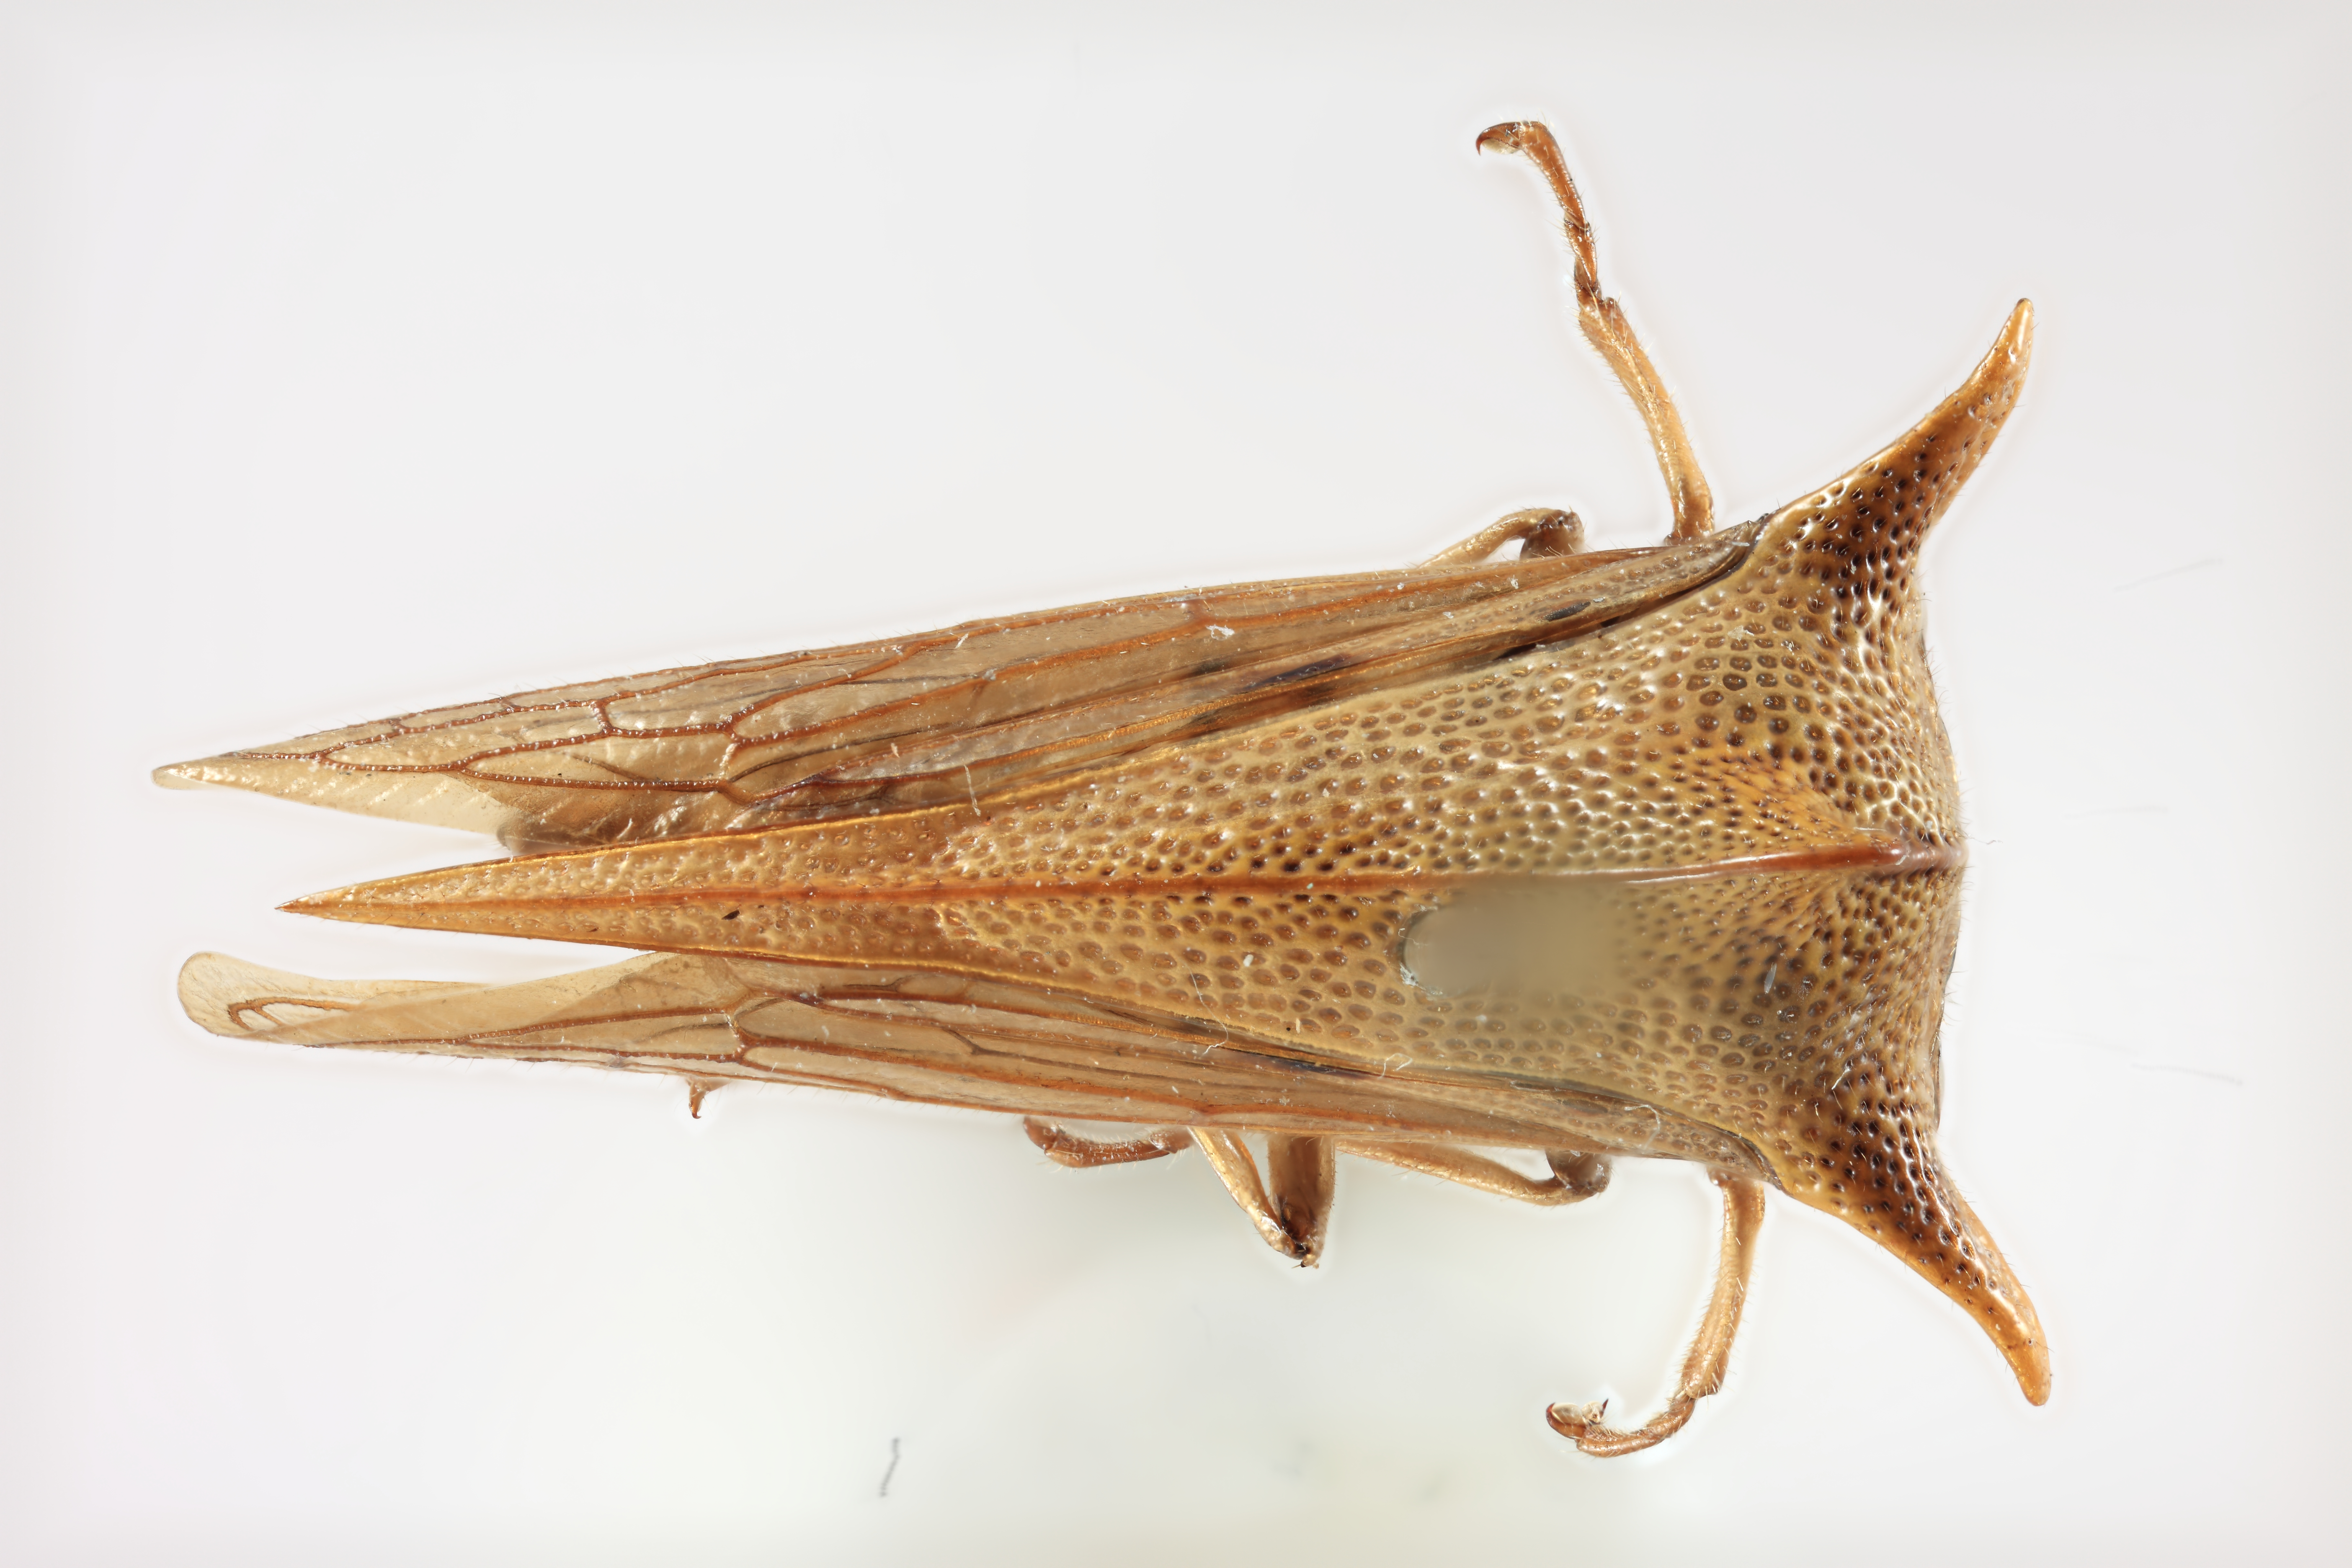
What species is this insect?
Alchisme bordoni
